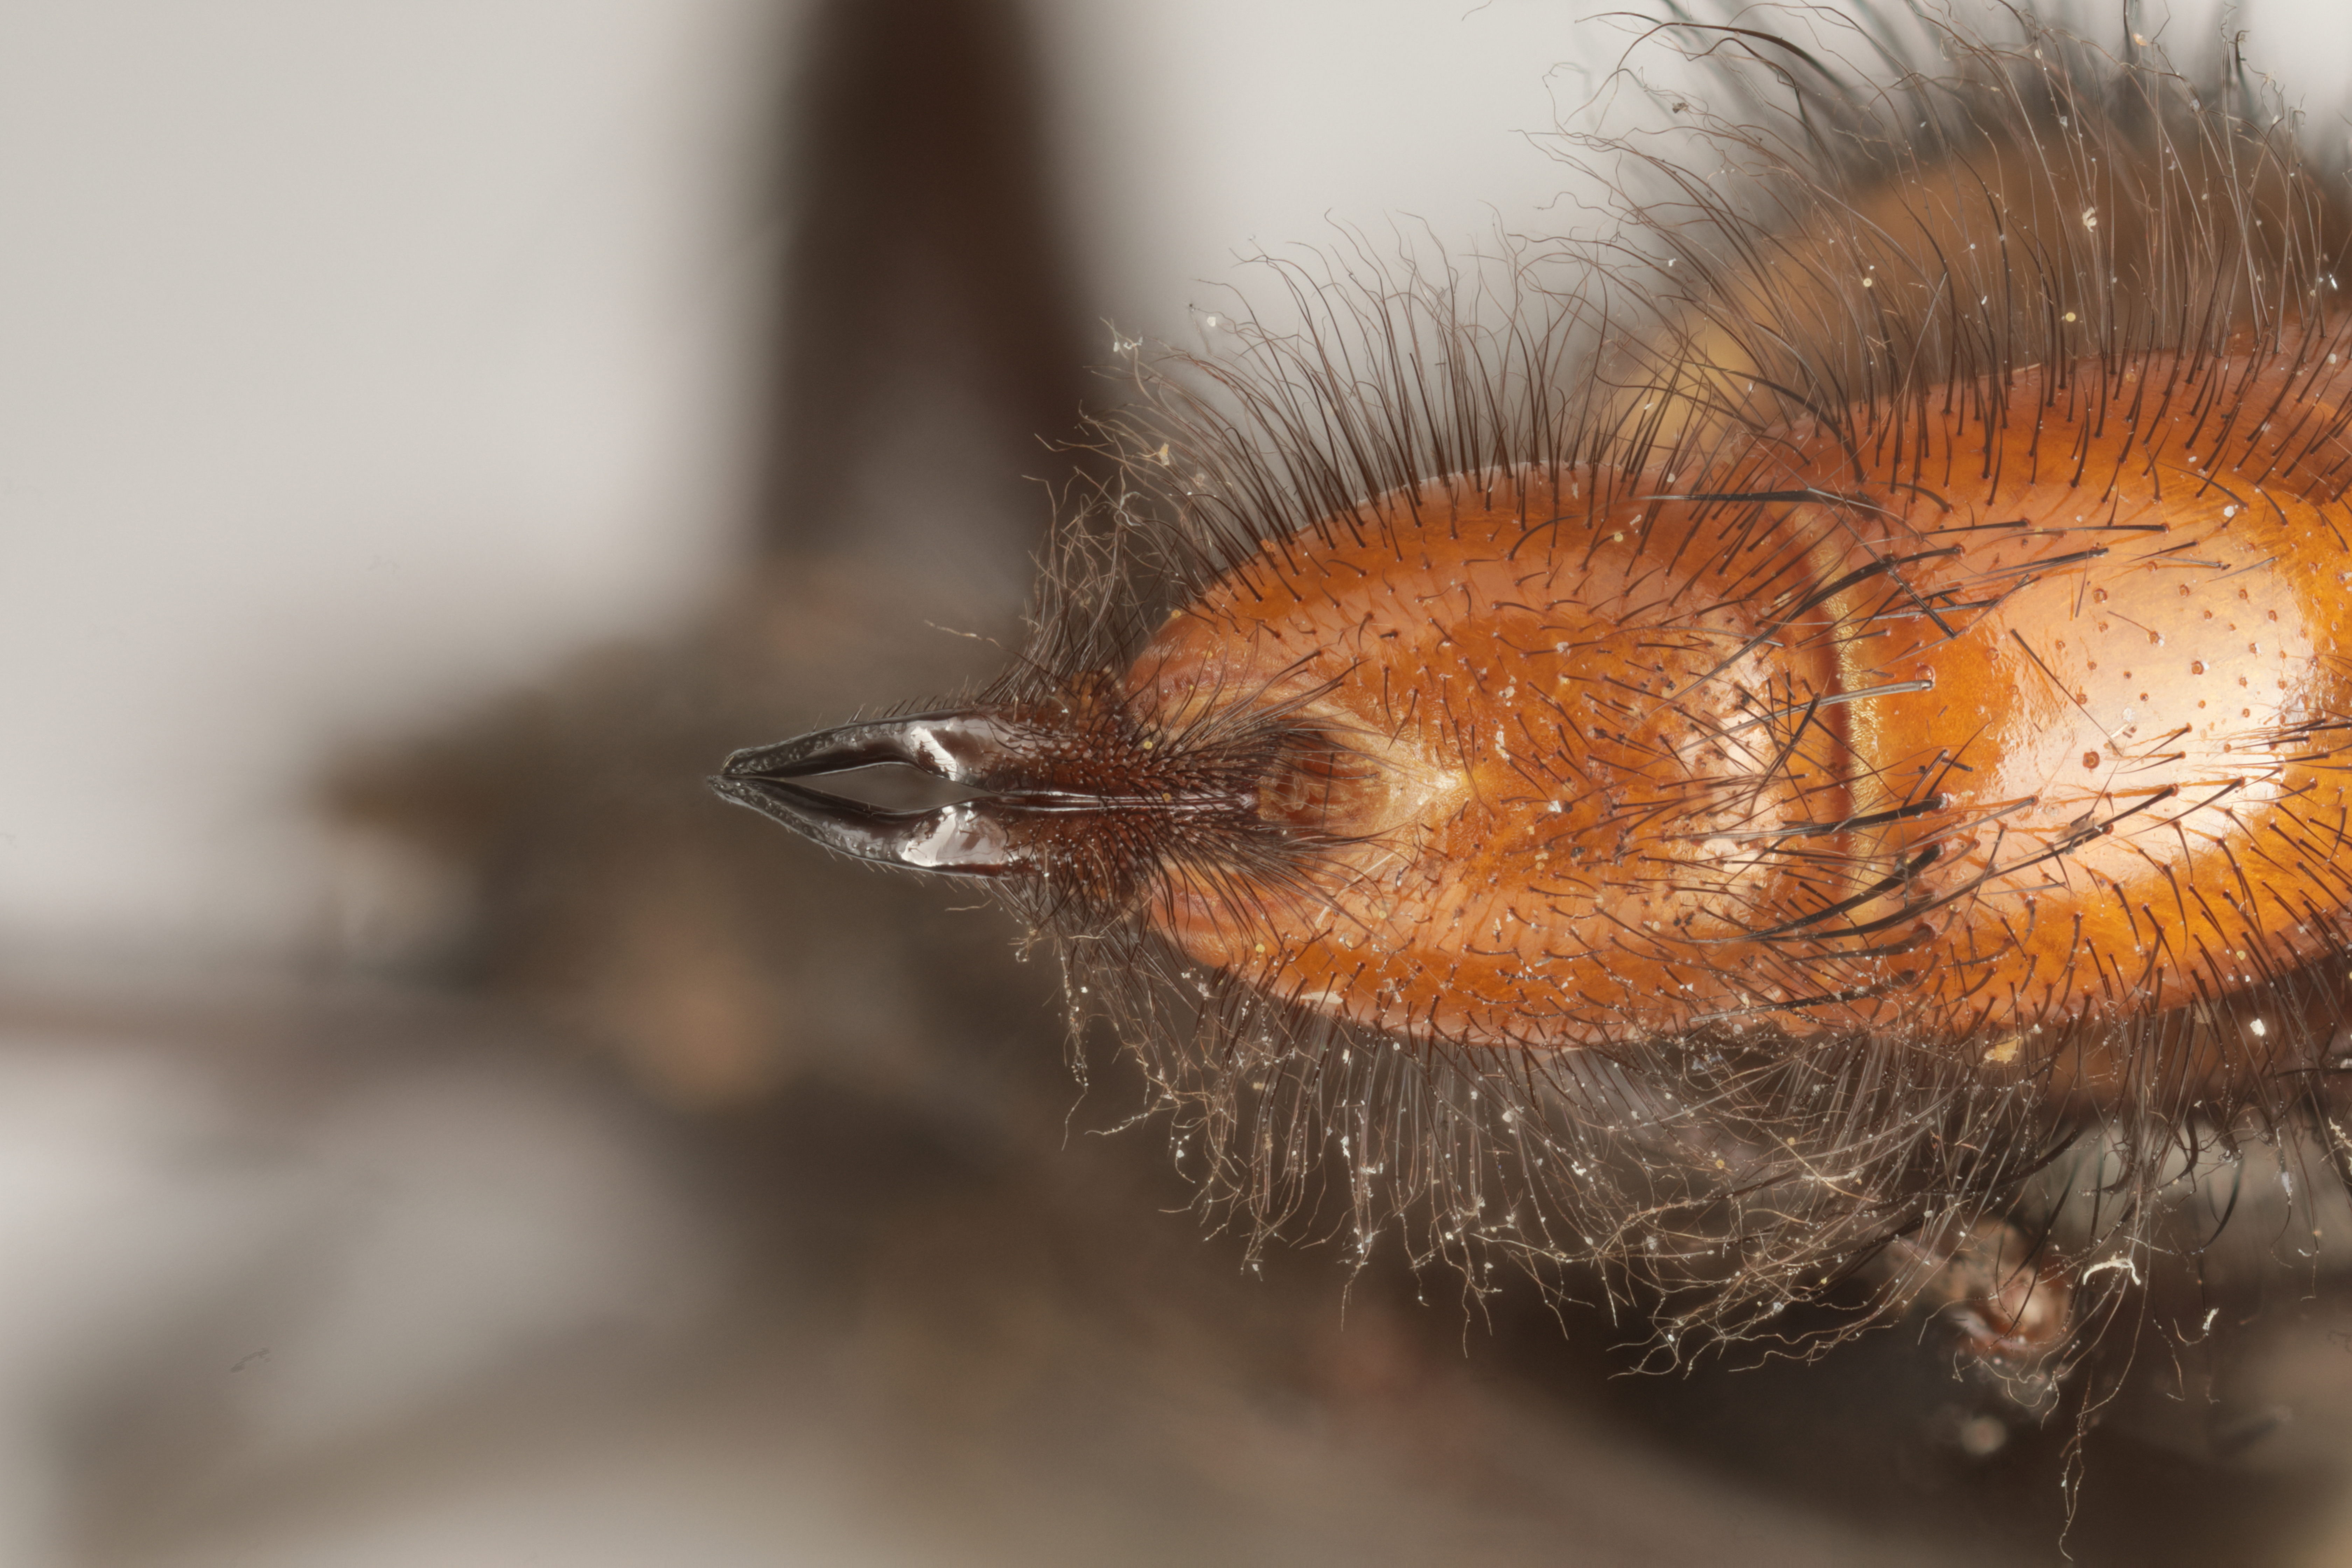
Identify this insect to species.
Peckia hillifera (also Sarcophaga hillifera)
